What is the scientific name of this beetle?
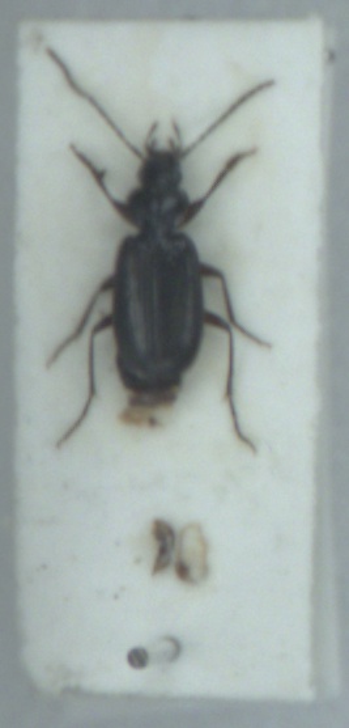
Badister dilatatus
